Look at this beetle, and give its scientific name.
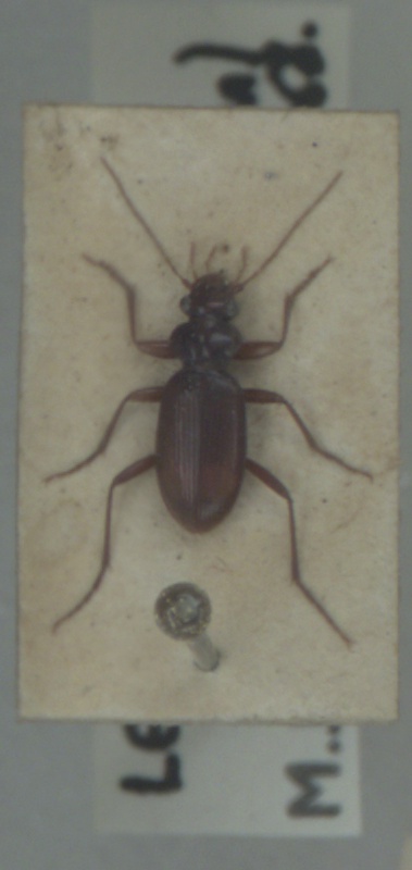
Leistus ferrugineus
